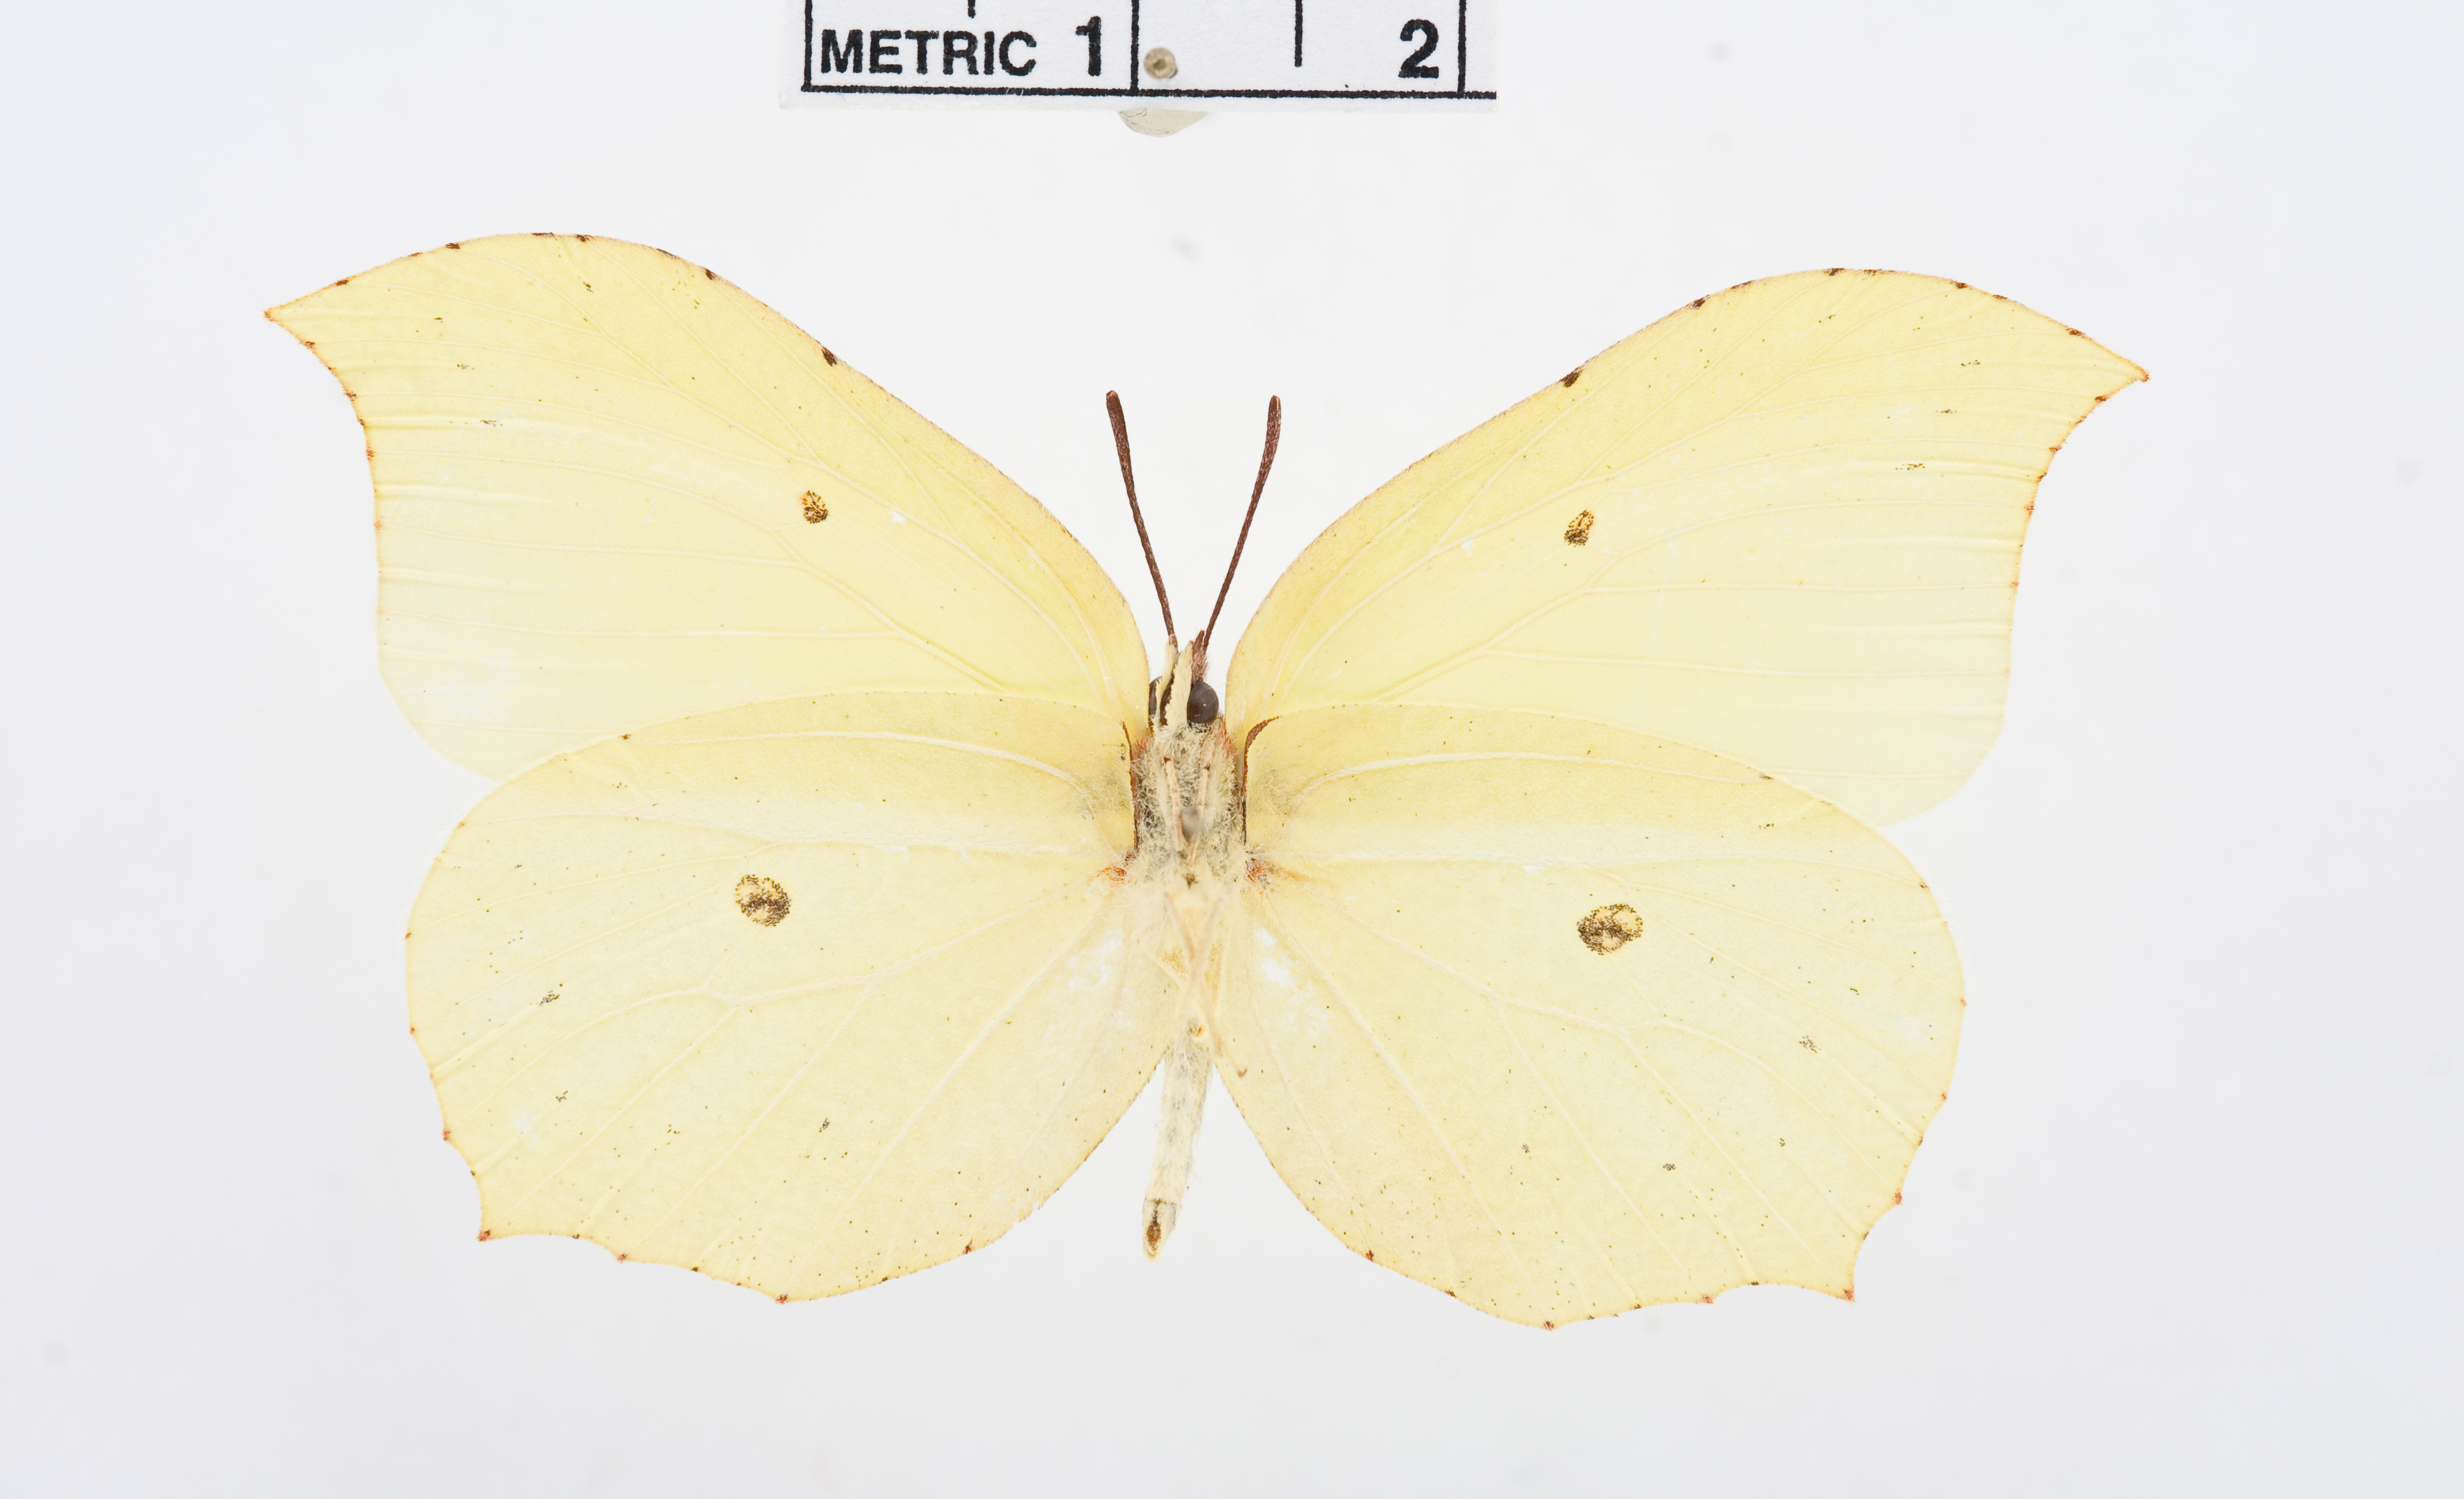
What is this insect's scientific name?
Gonepteryx aspasia
